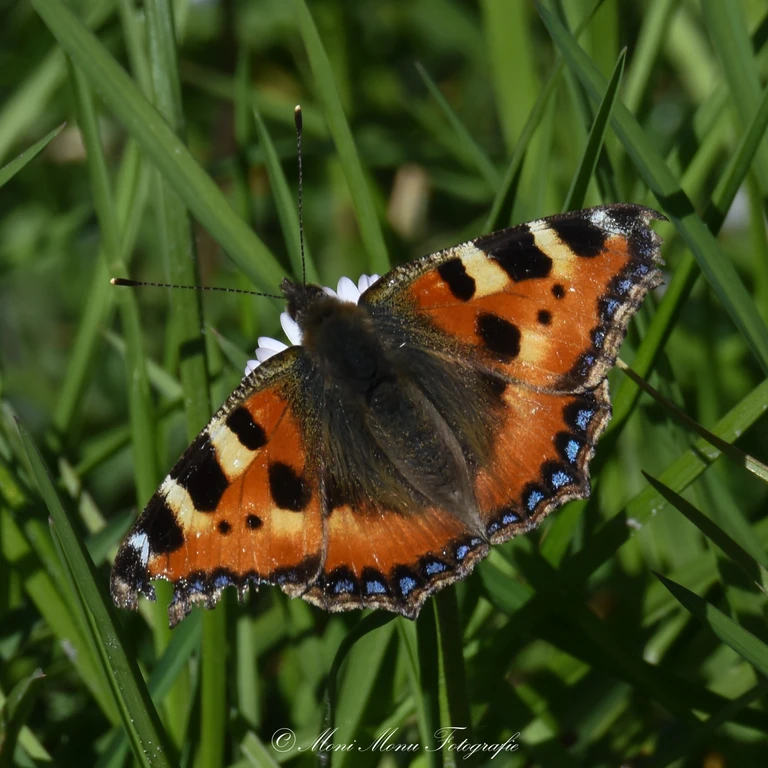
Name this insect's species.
Aglais urticae
